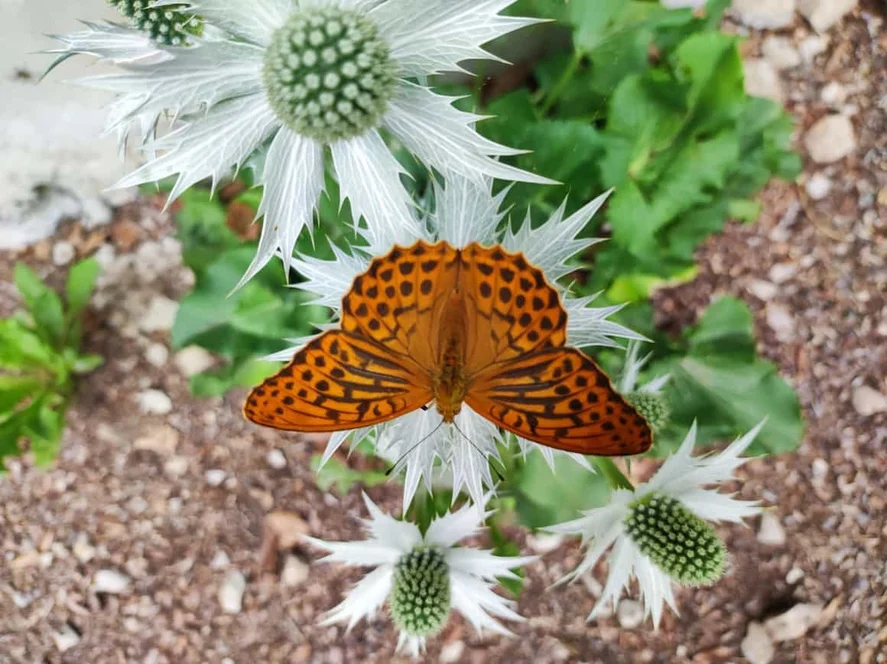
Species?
Argynnis paphia
